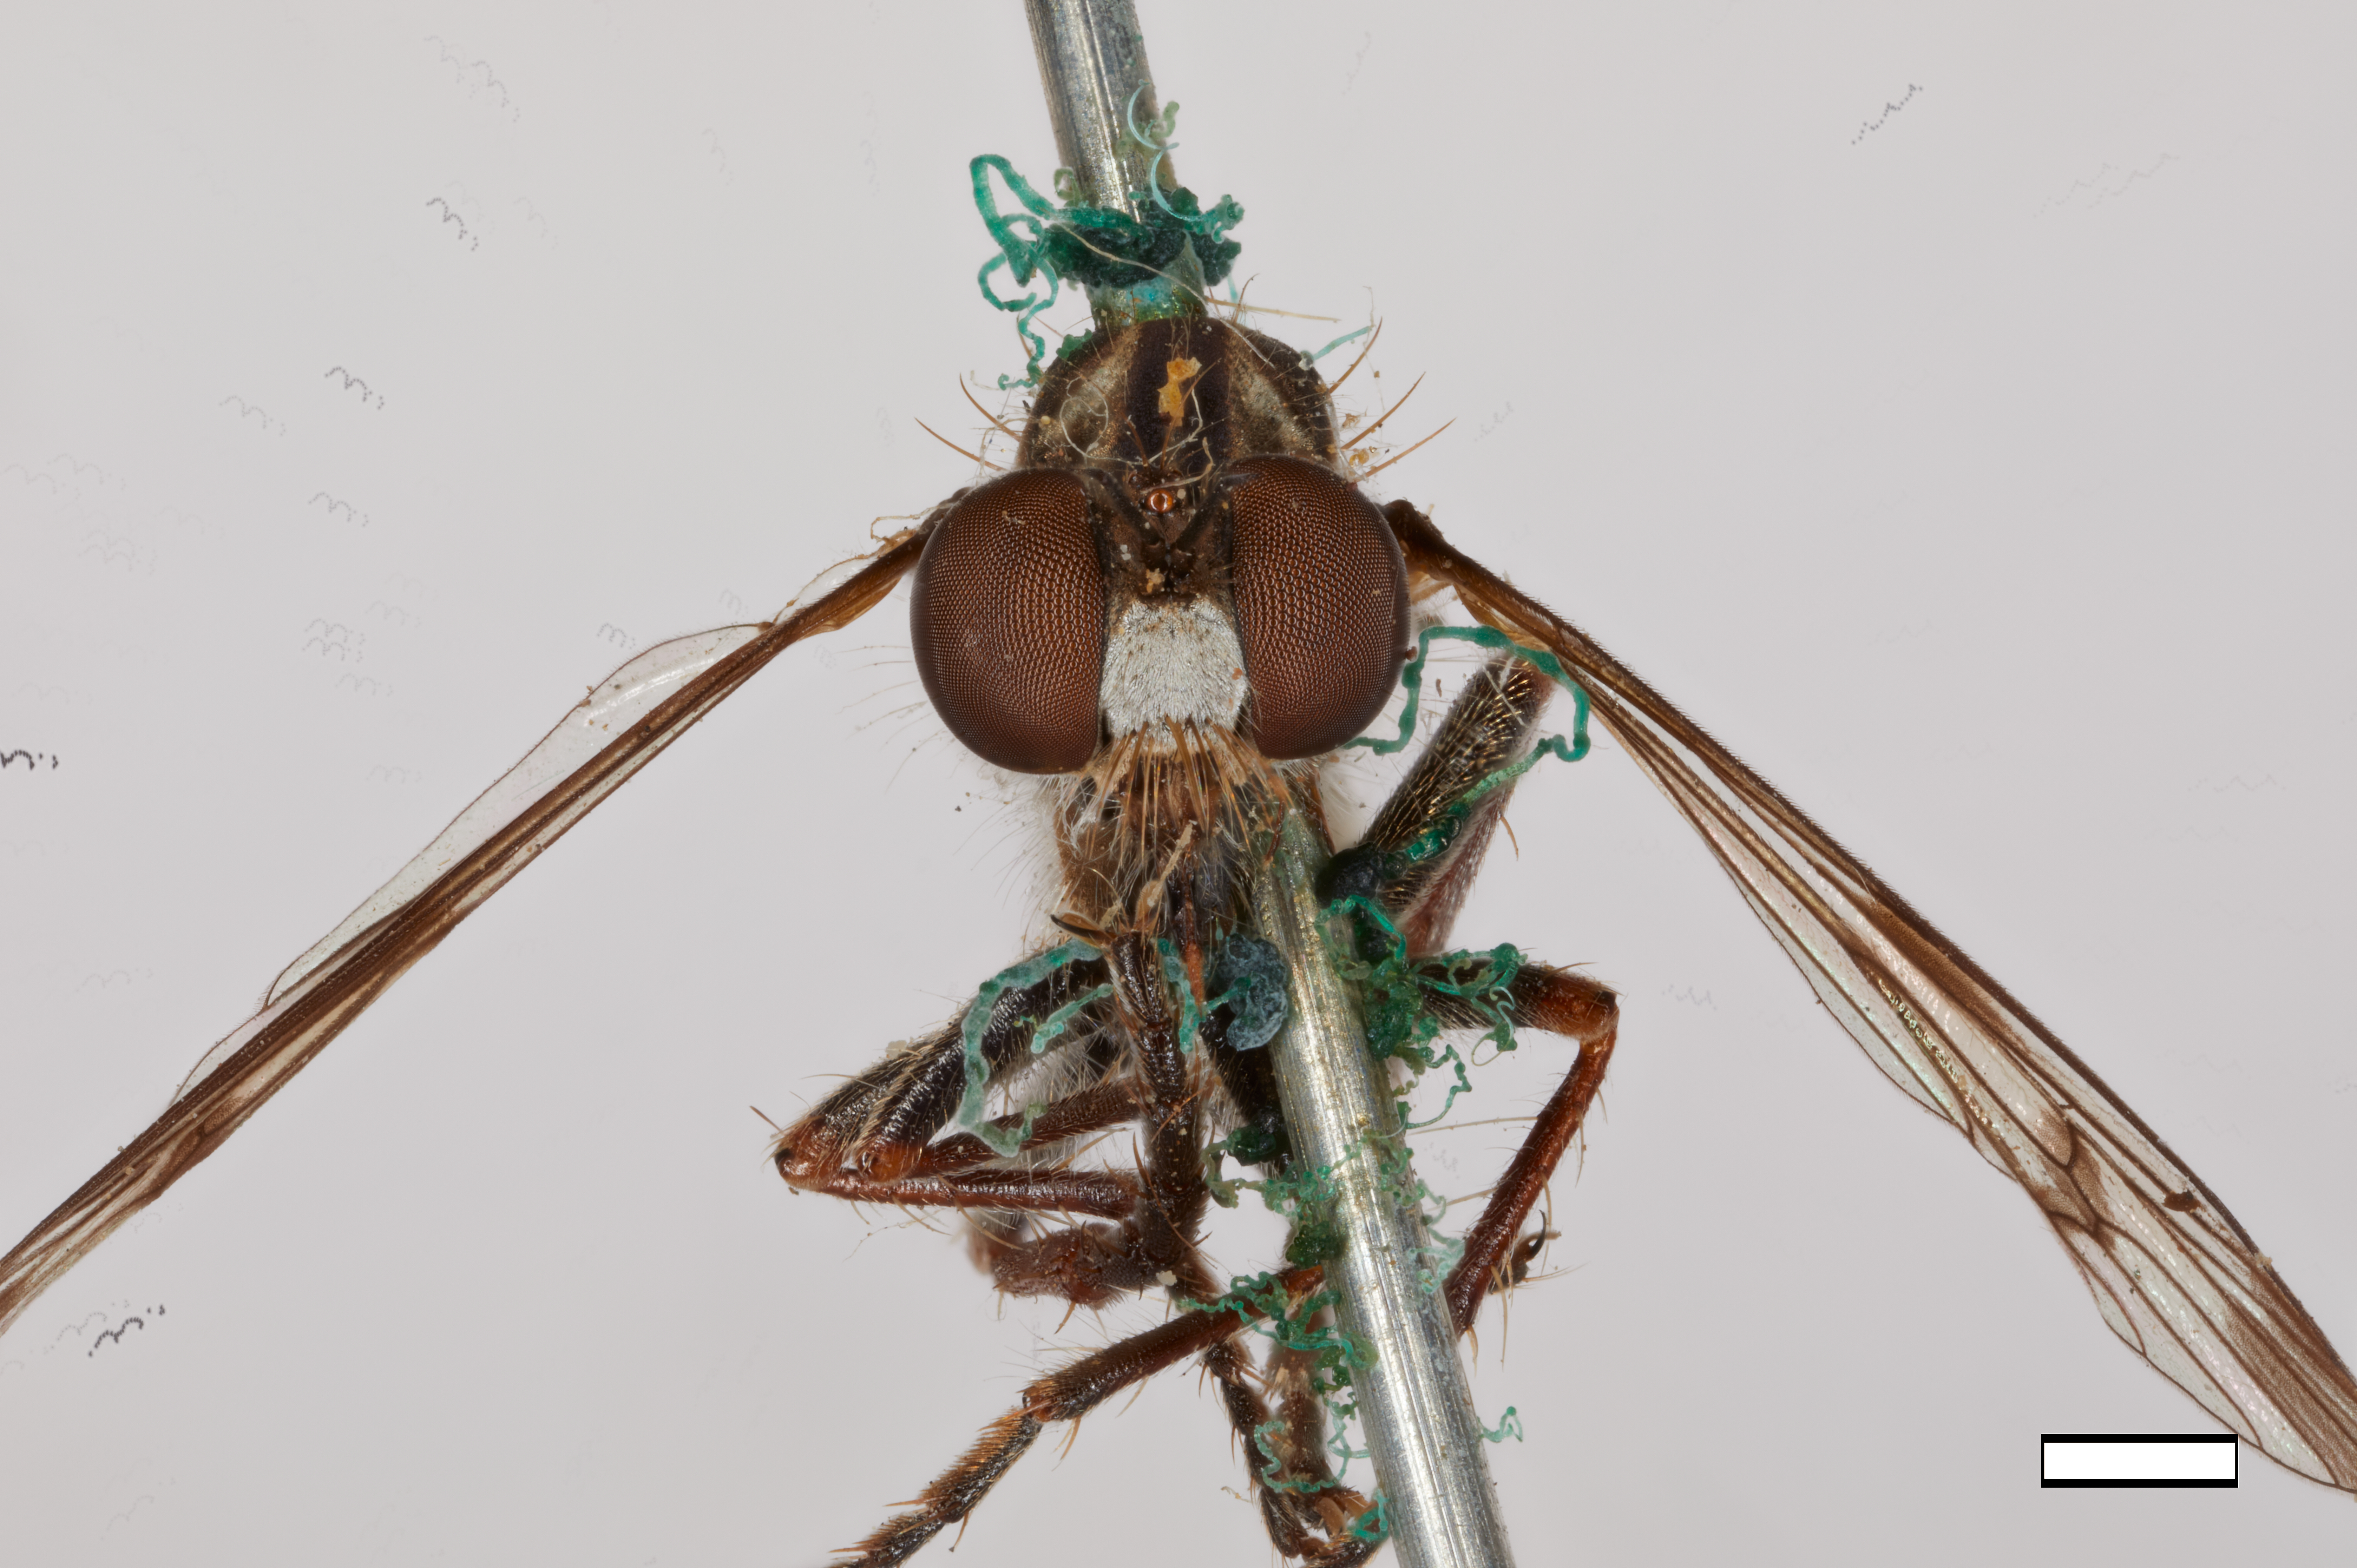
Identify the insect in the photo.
Nicocles argentatus
